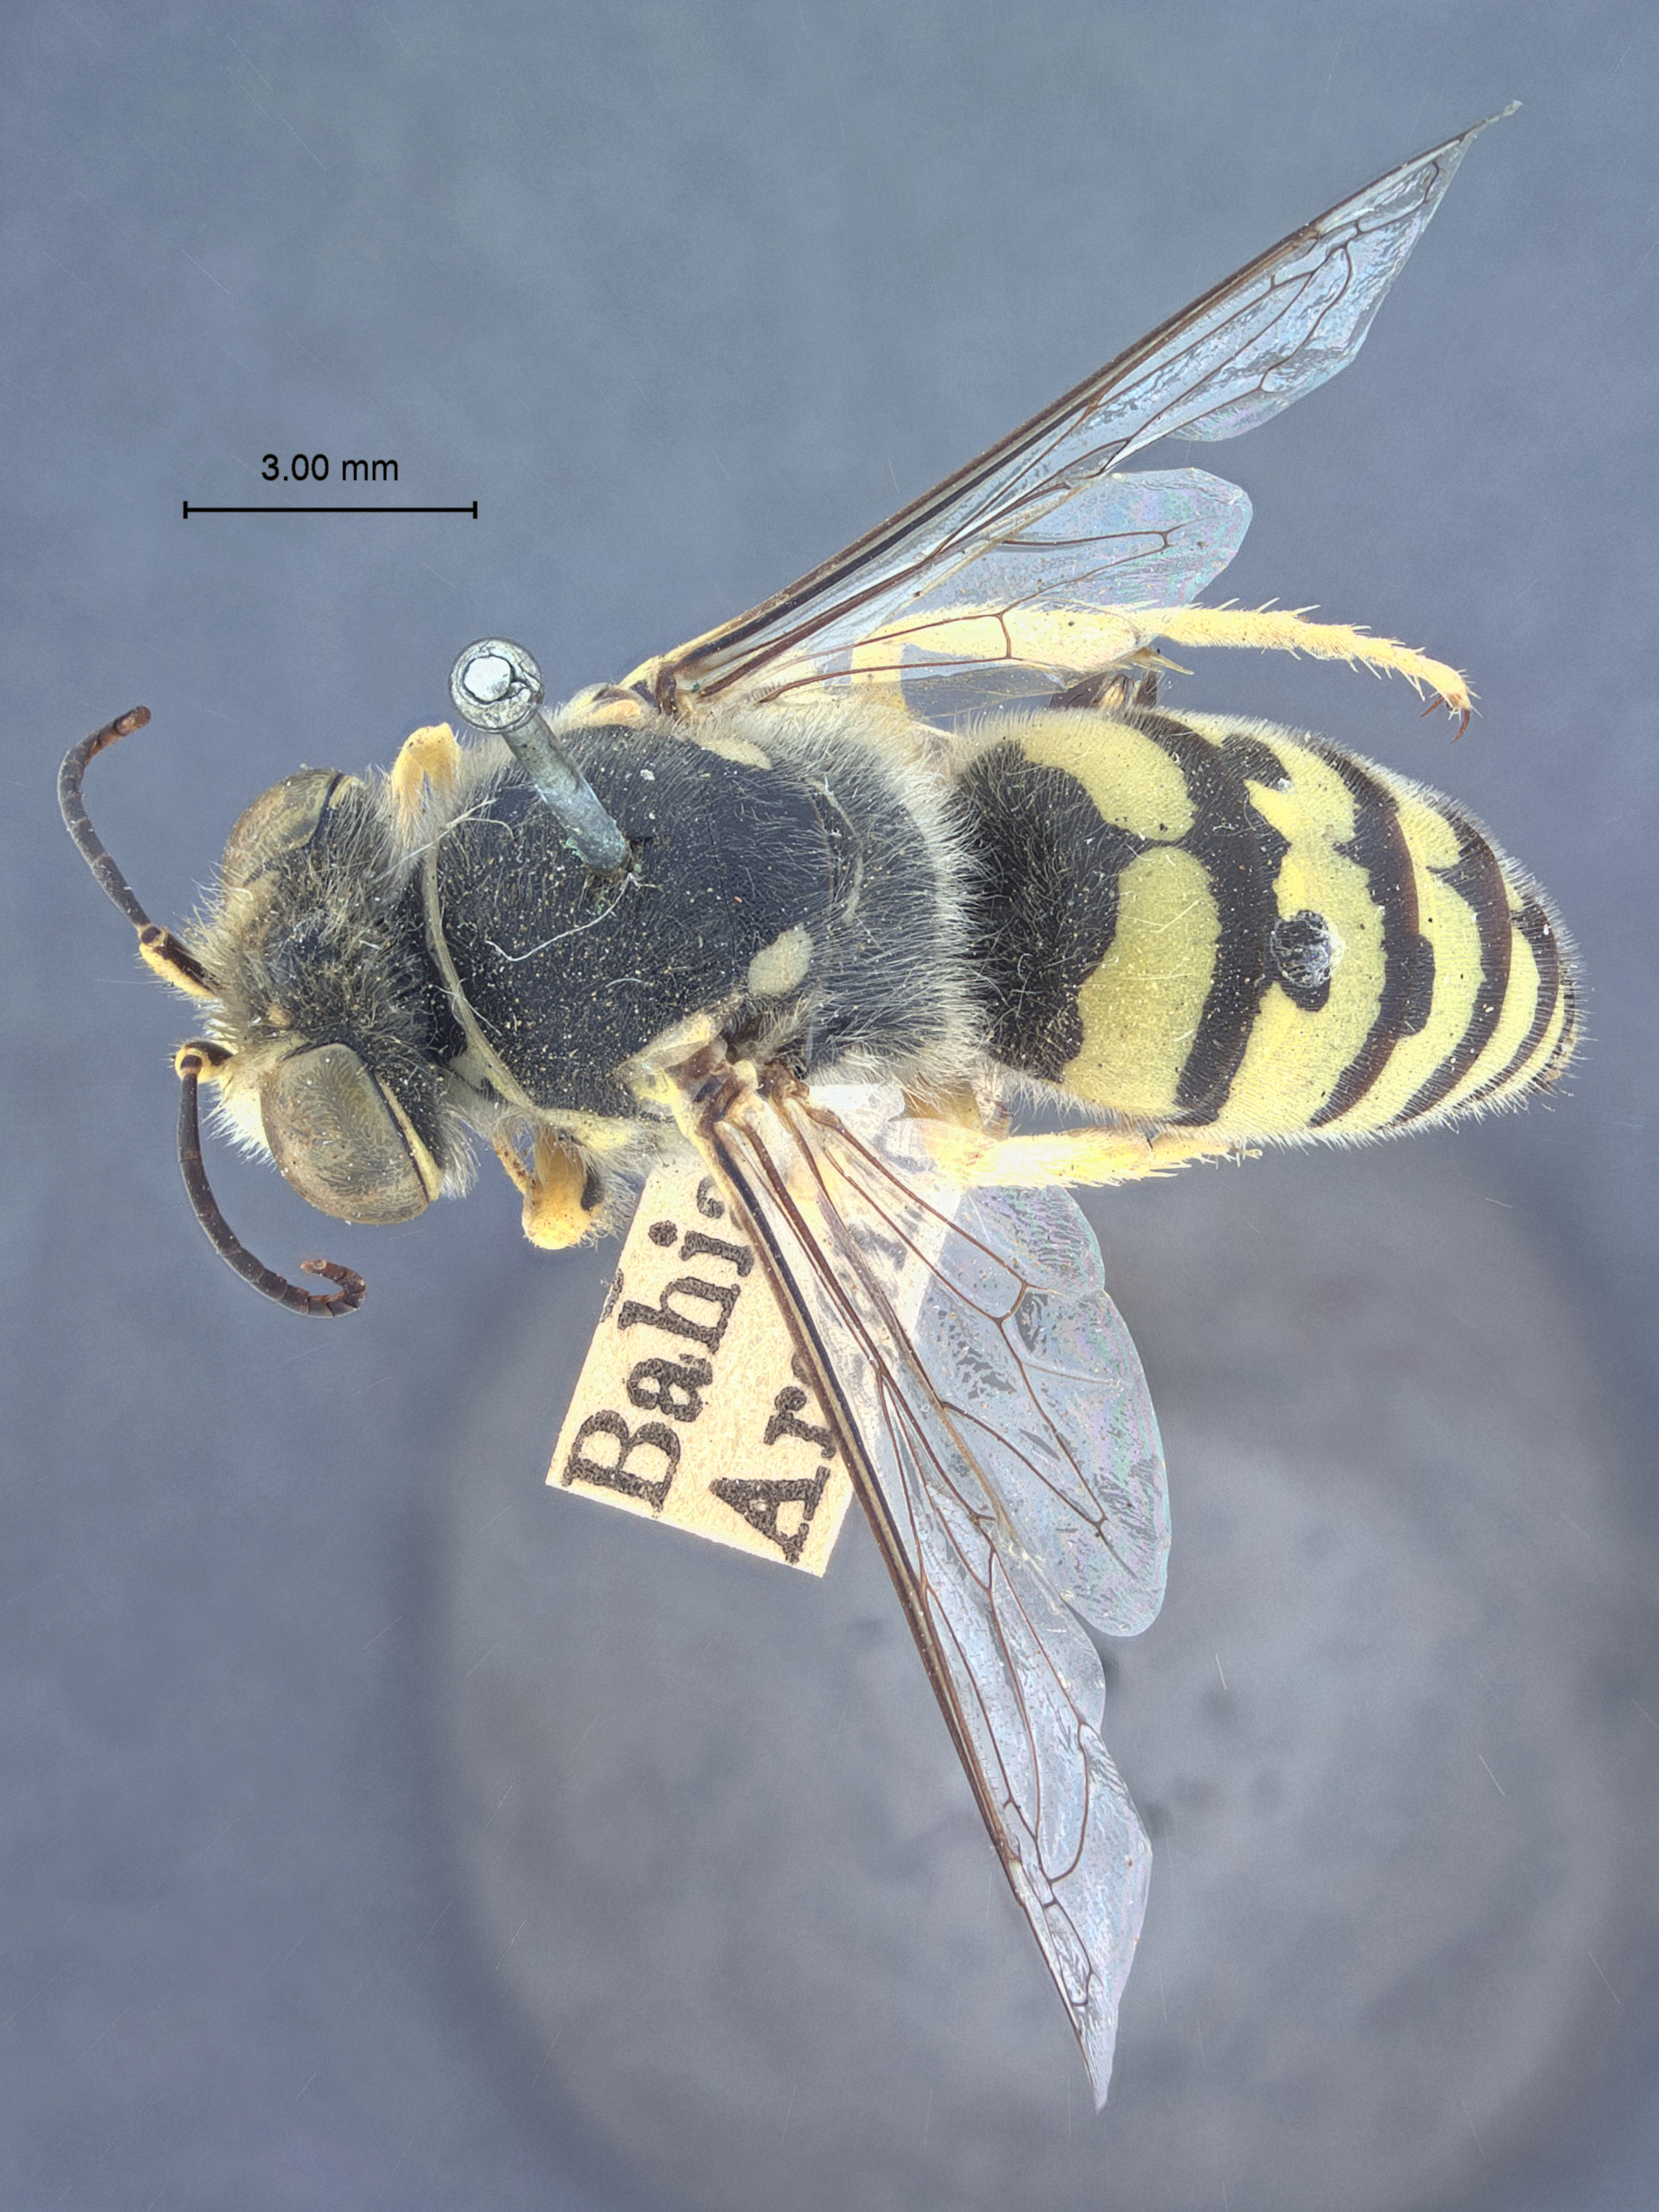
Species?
Bembix bahiae
